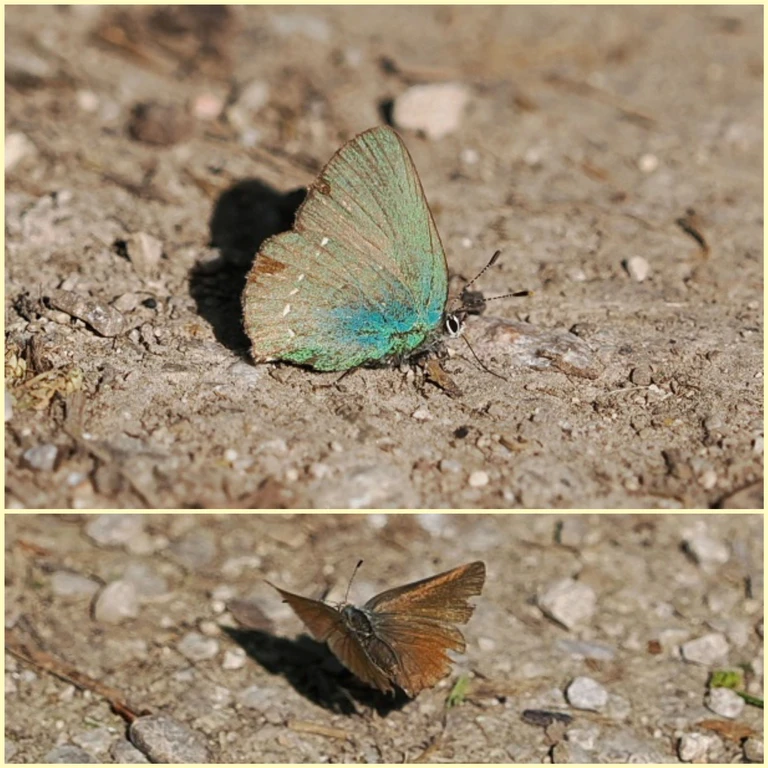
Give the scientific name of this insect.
Callophrys rubi
